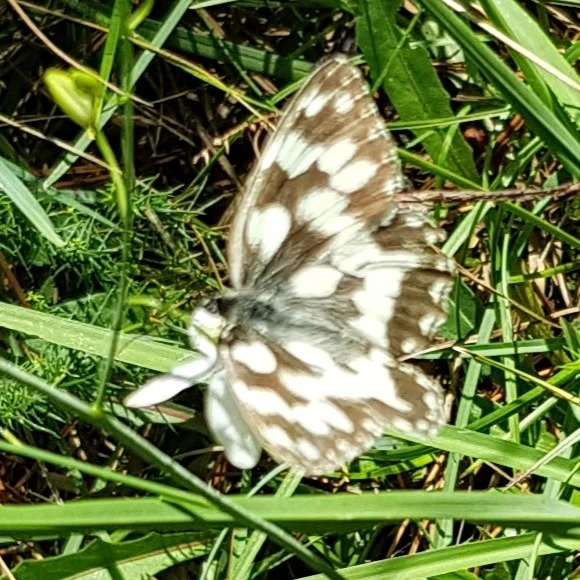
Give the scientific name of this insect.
Melanargia galathea
